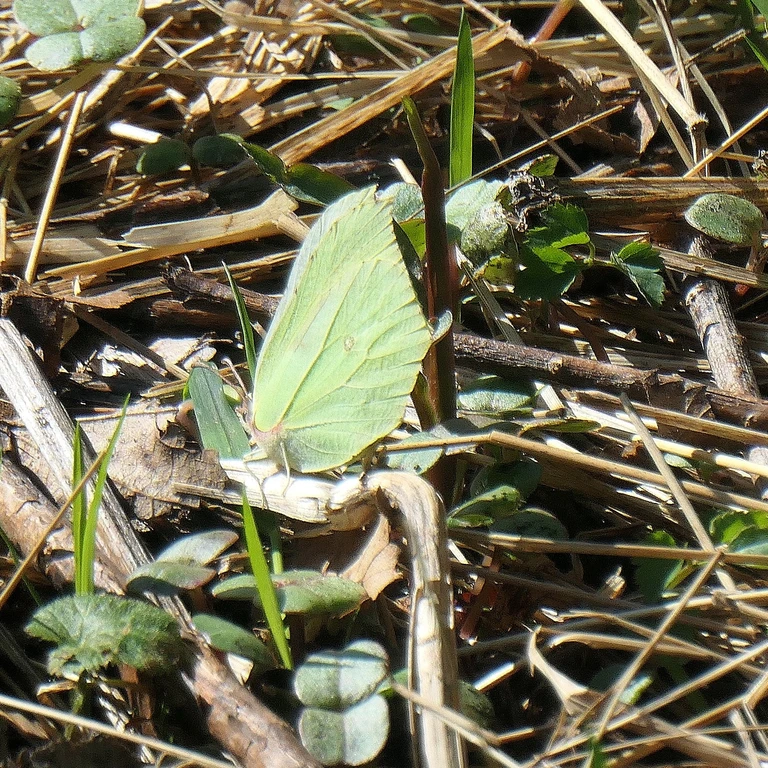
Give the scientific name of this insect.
Gonepteryx rhamni
